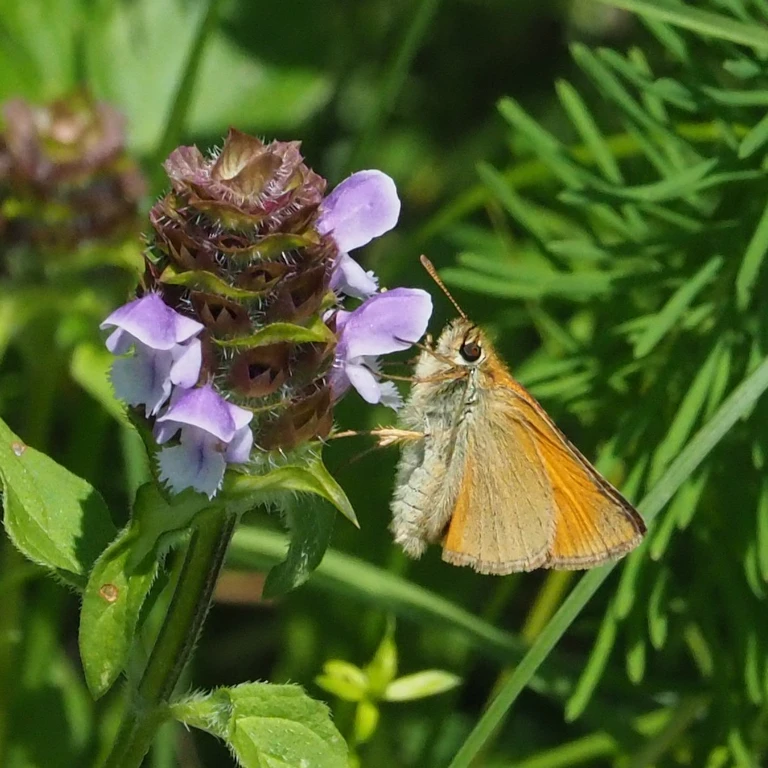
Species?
Thymelicus sylvestris
